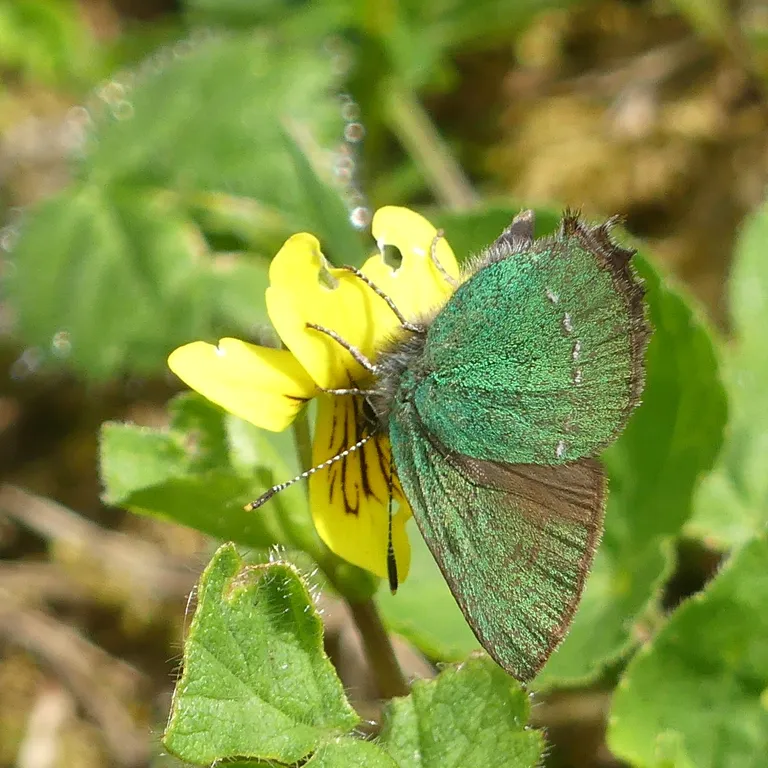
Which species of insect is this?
Callophrys rubi
